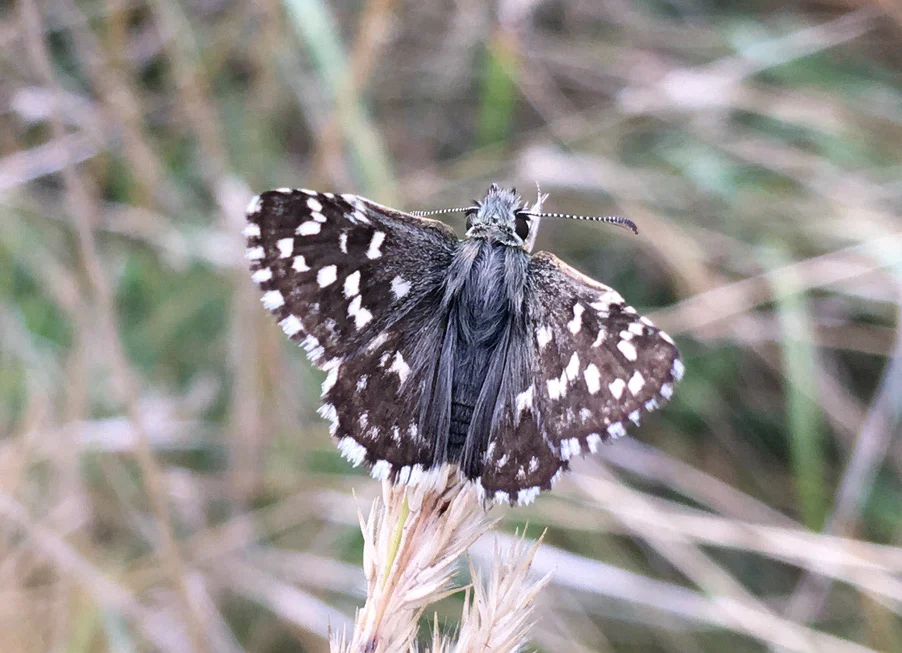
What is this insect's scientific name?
Pyrgus malvae
